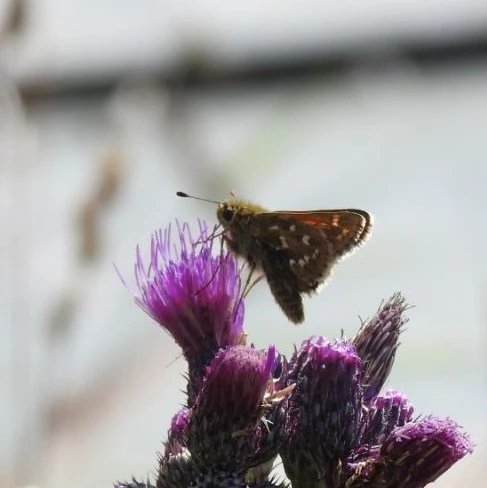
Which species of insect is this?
Hesperia comma
